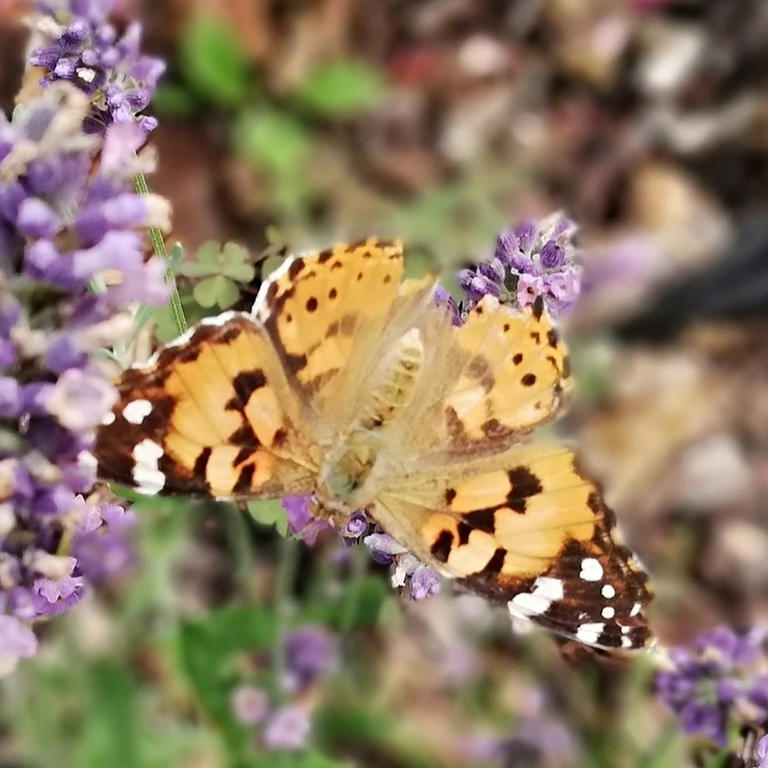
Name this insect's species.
Vanessa cardui
